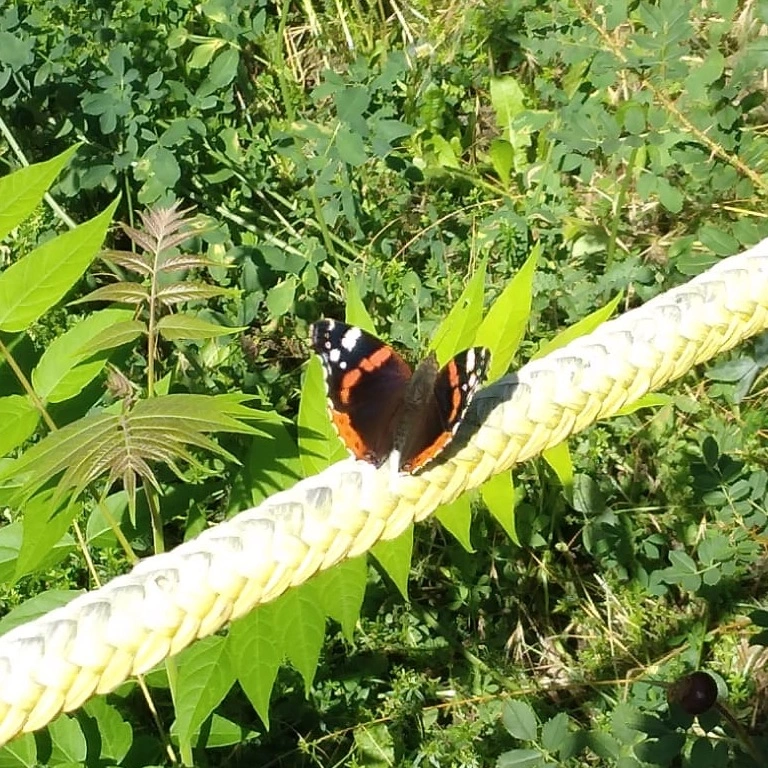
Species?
Vanessa atalanta
